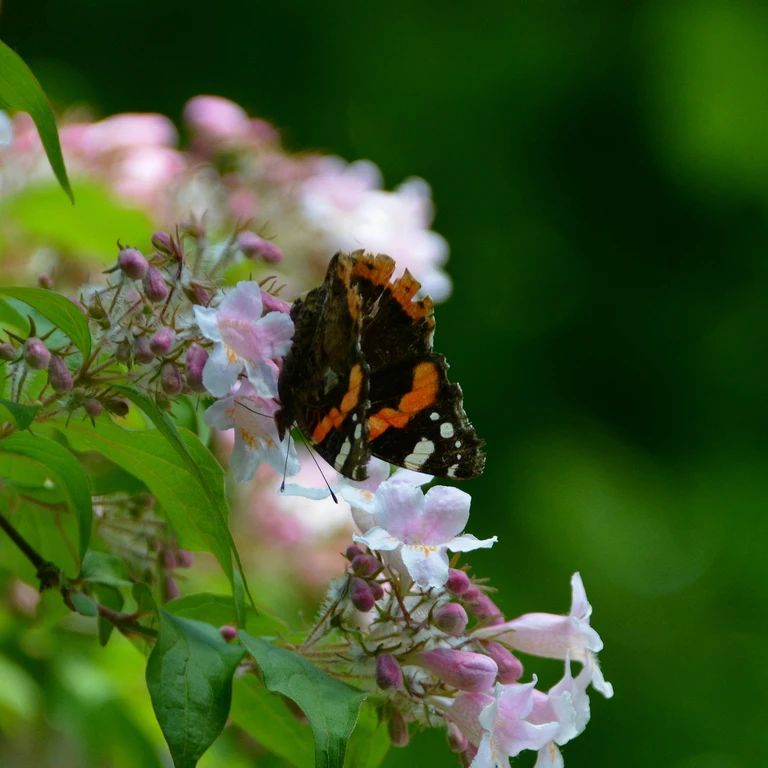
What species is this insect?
Vanessa atalanta
